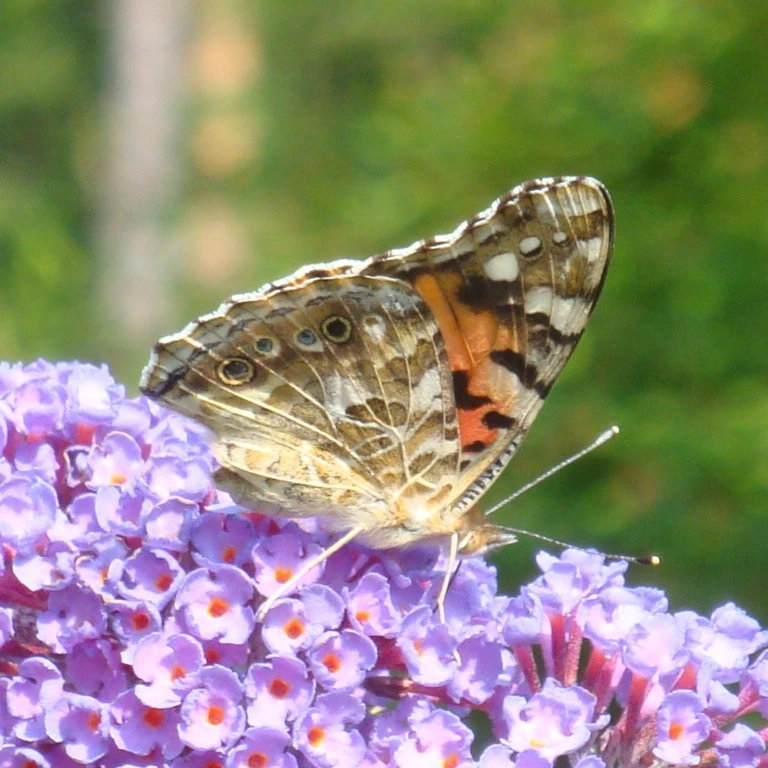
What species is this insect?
Vanessa cardui
